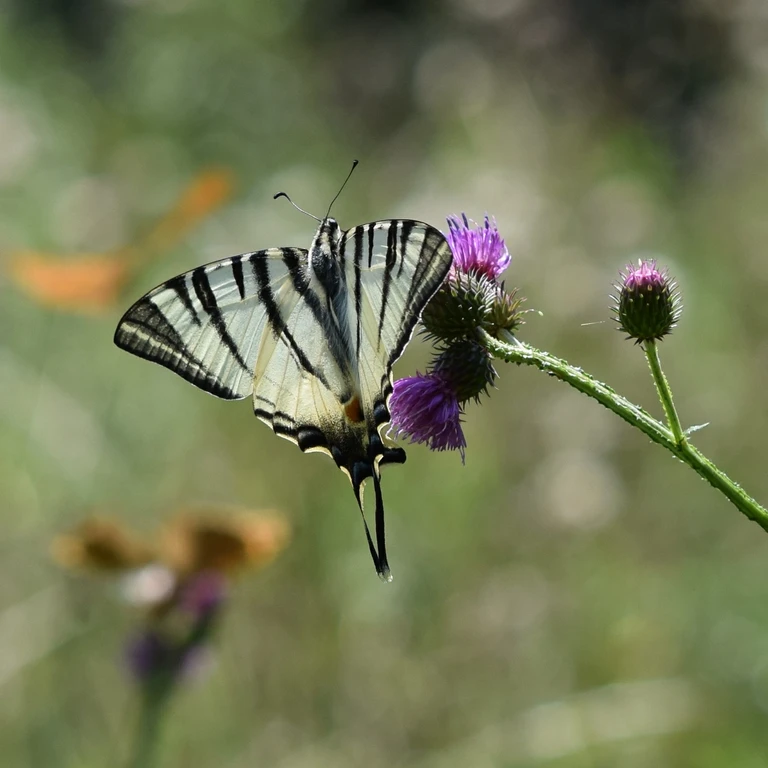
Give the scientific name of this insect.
Iphiclides podalirius
